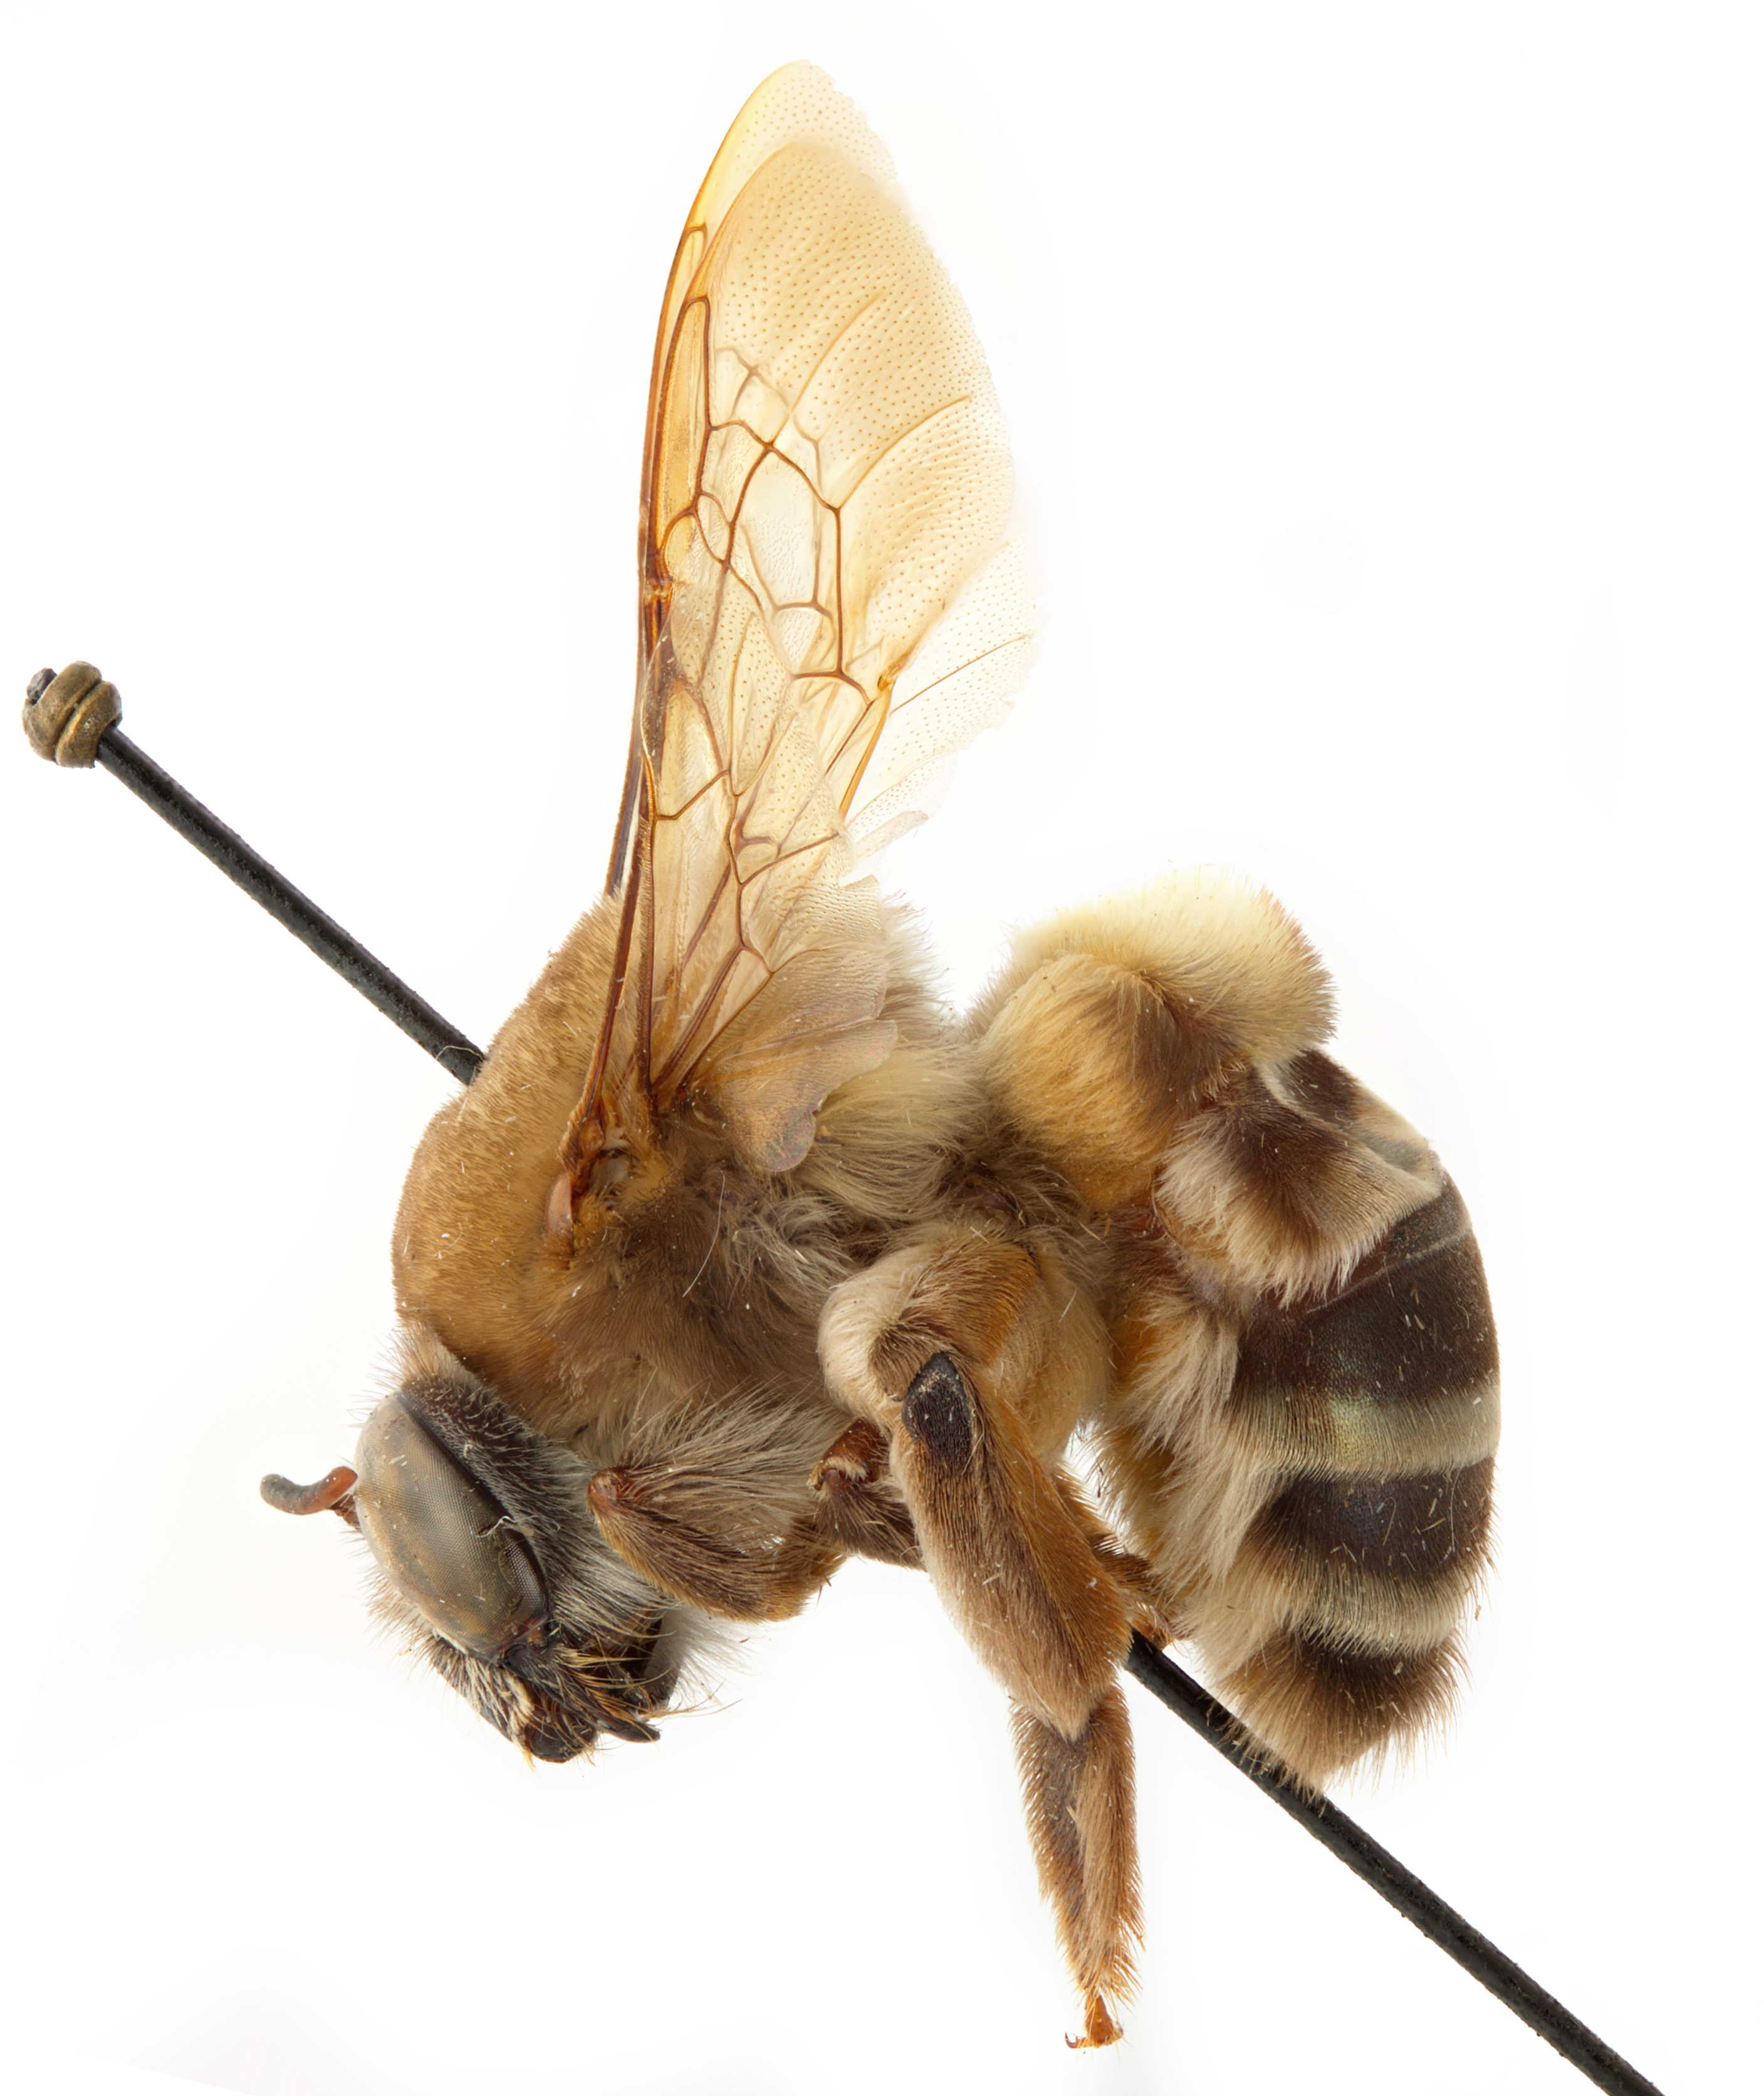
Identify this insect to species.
Ptiloglossa eximia
